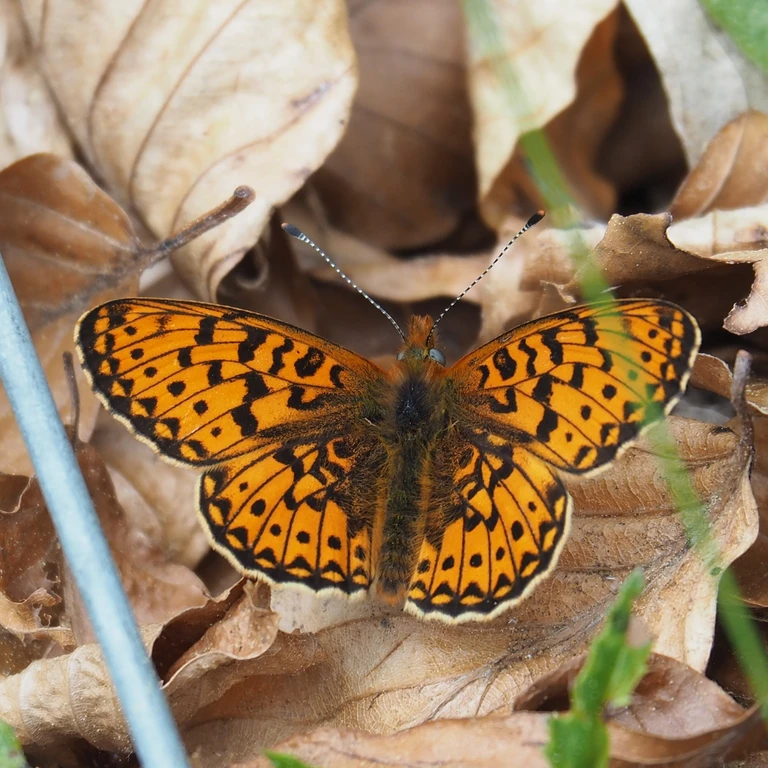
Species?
Boloria euphrosyne (also Clossiana euphrosyne)
